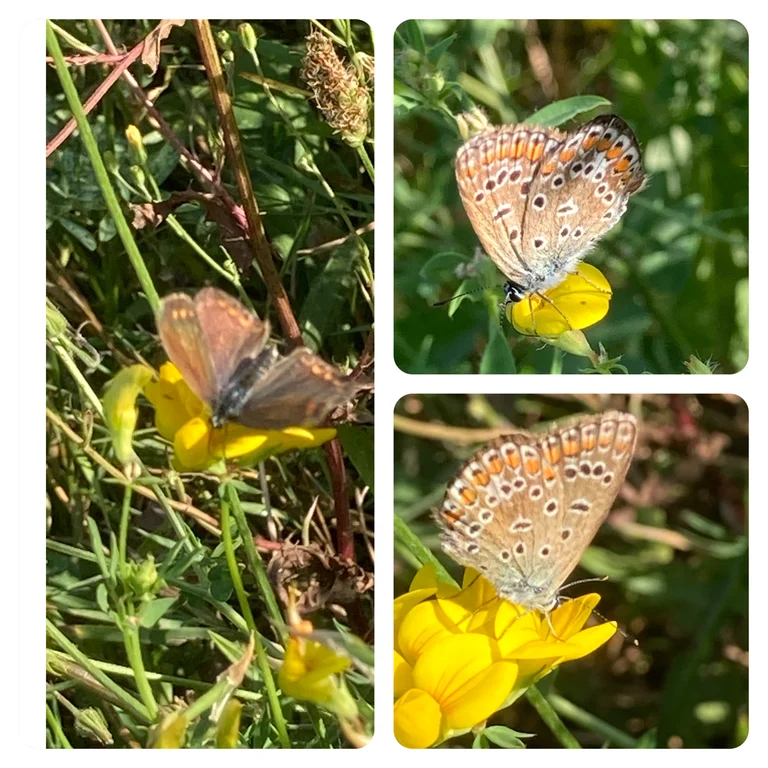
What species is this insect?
Polyommatus icarus
